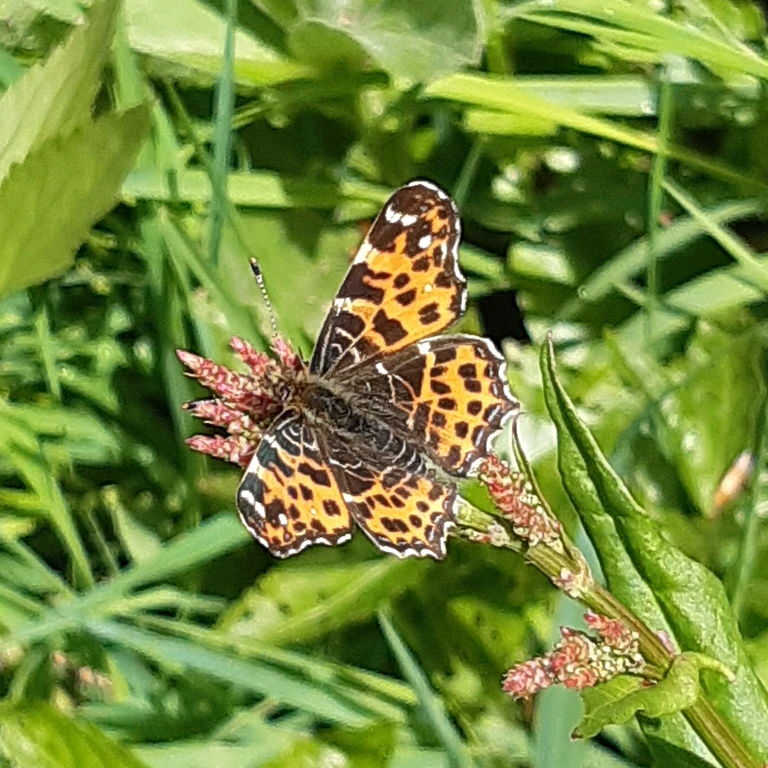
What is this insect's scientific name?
Araschnia levana
